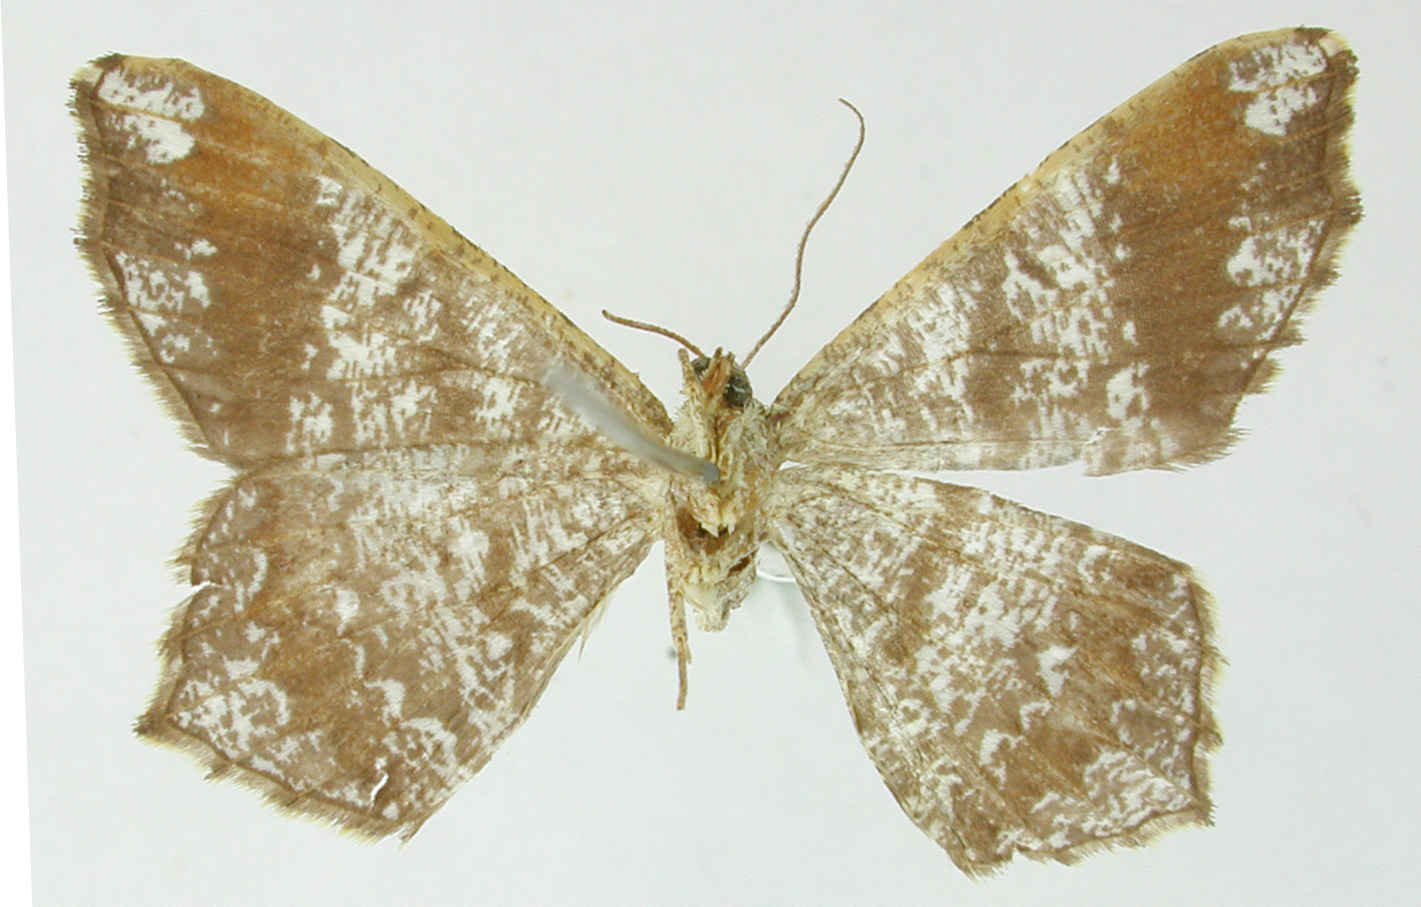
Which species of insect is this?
Macaria acasiaria
